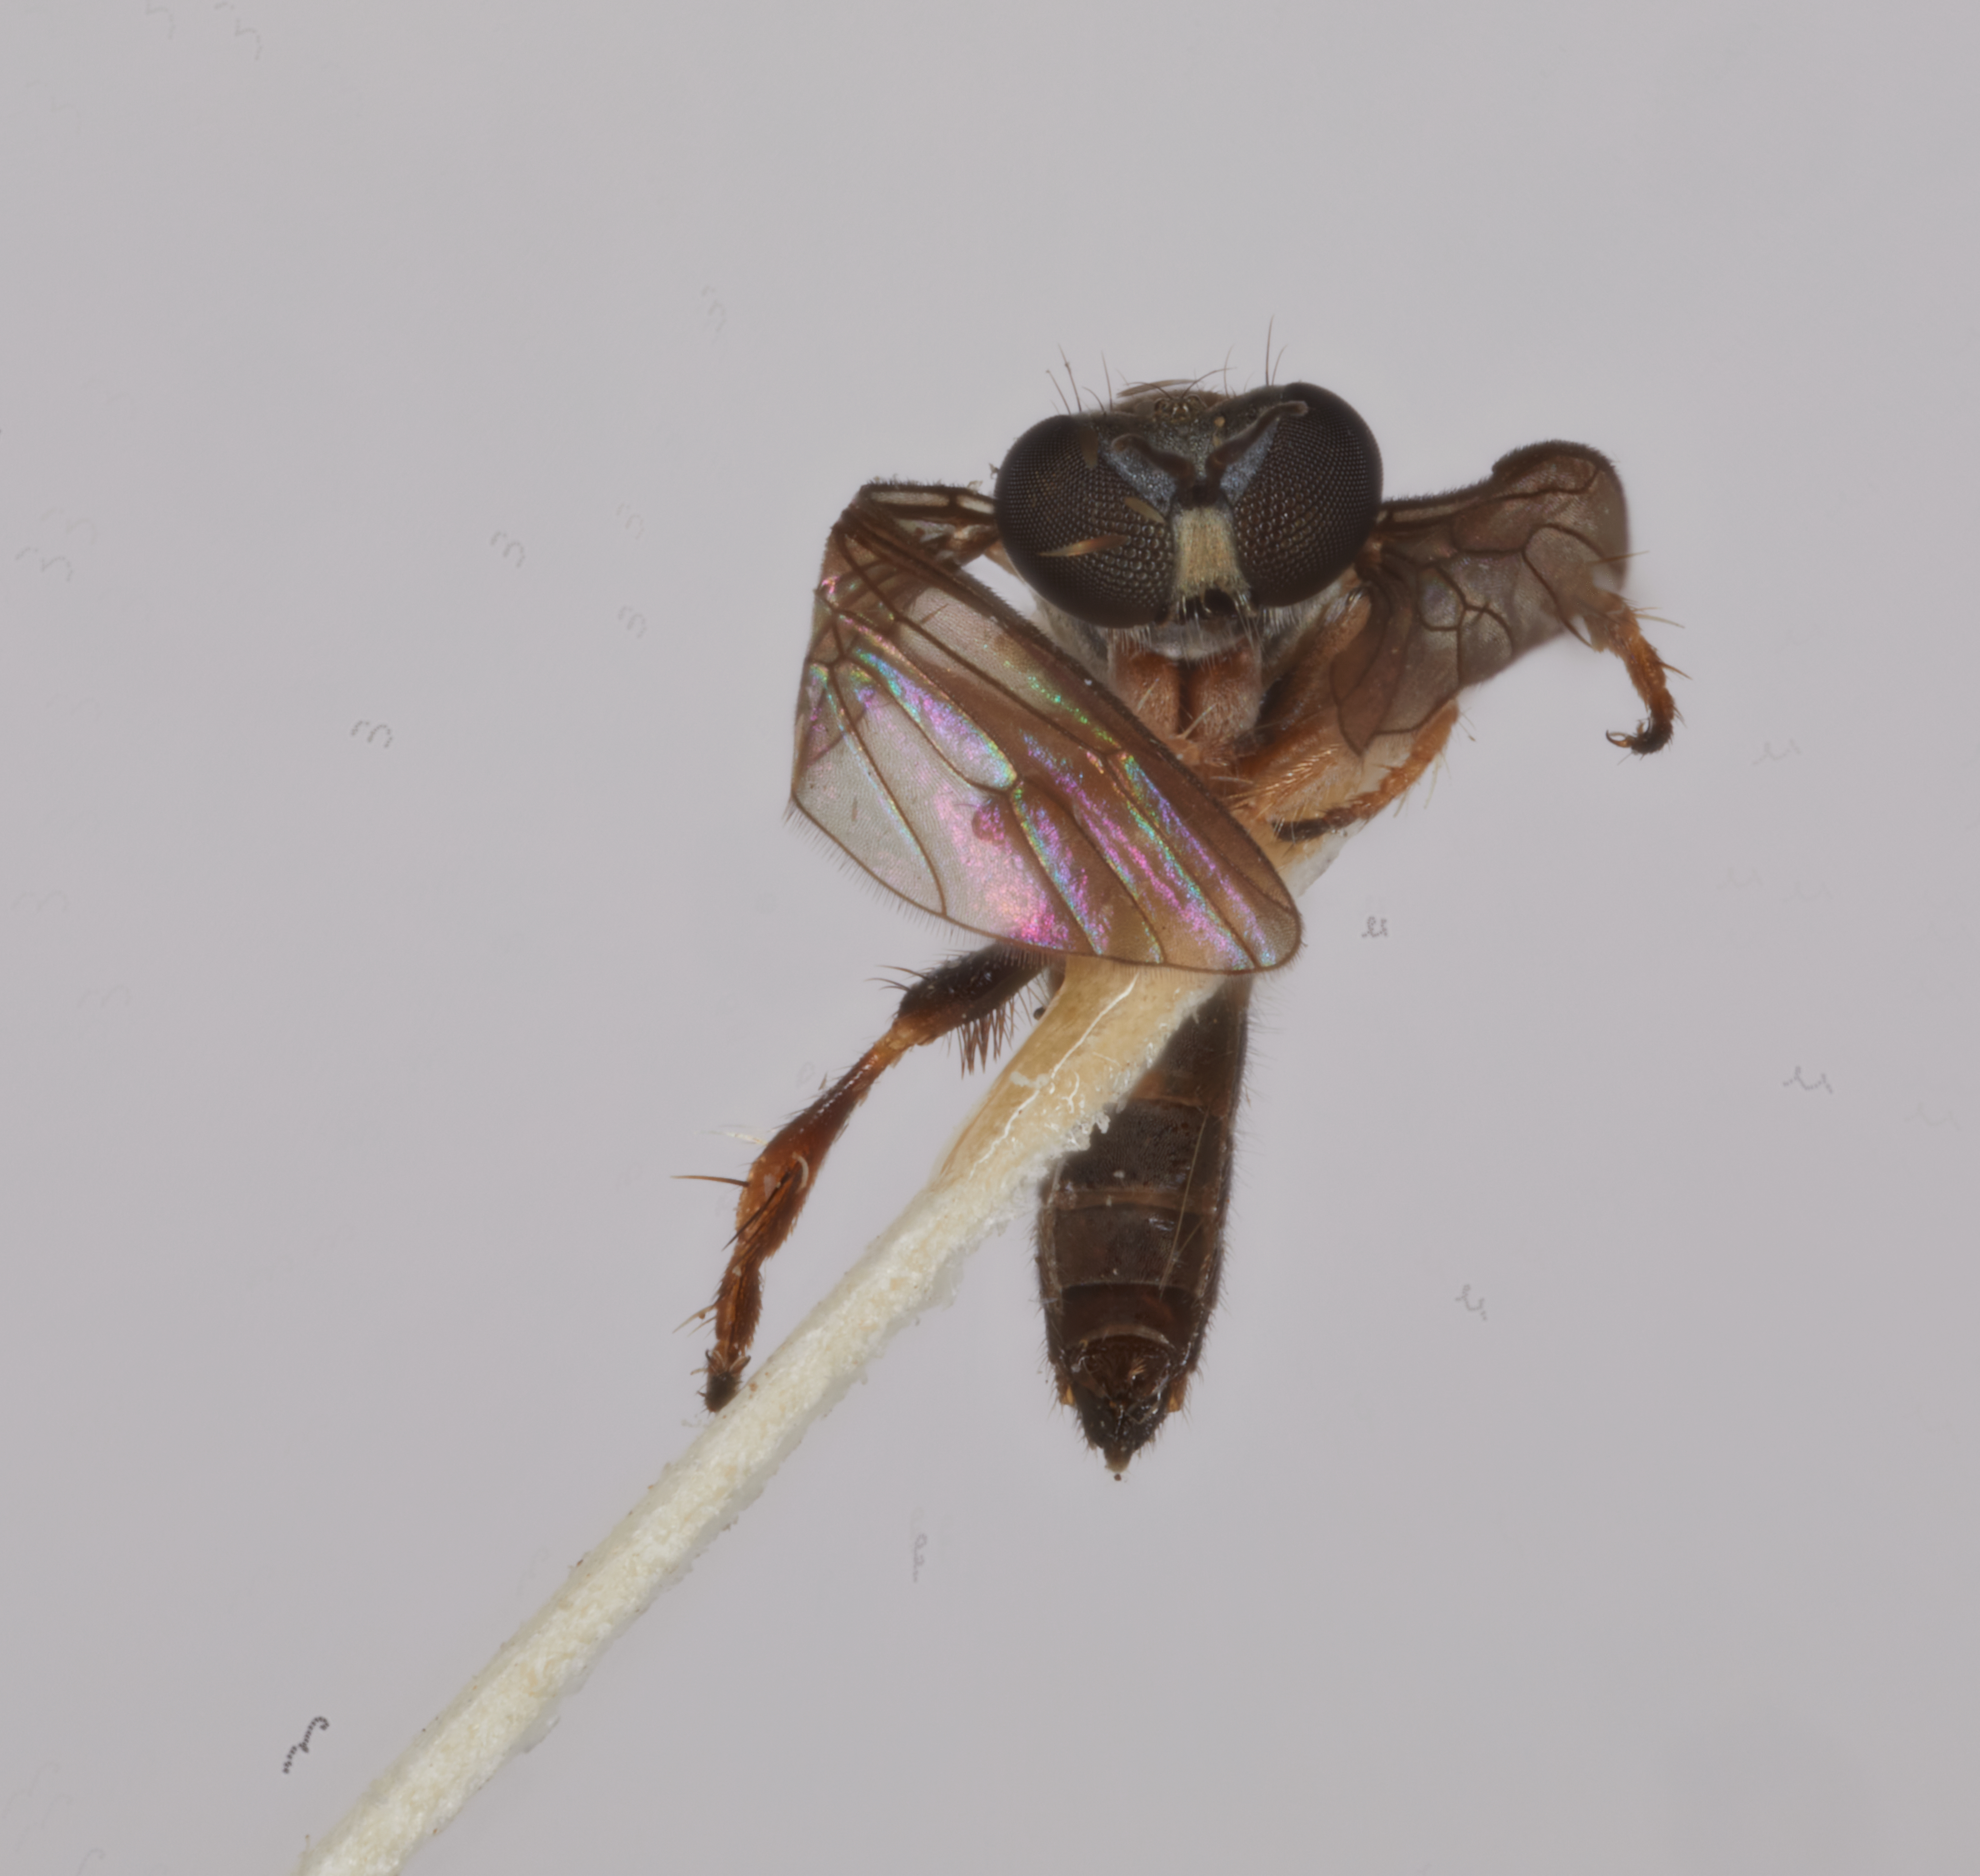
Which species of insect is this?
Townsendia dilata
